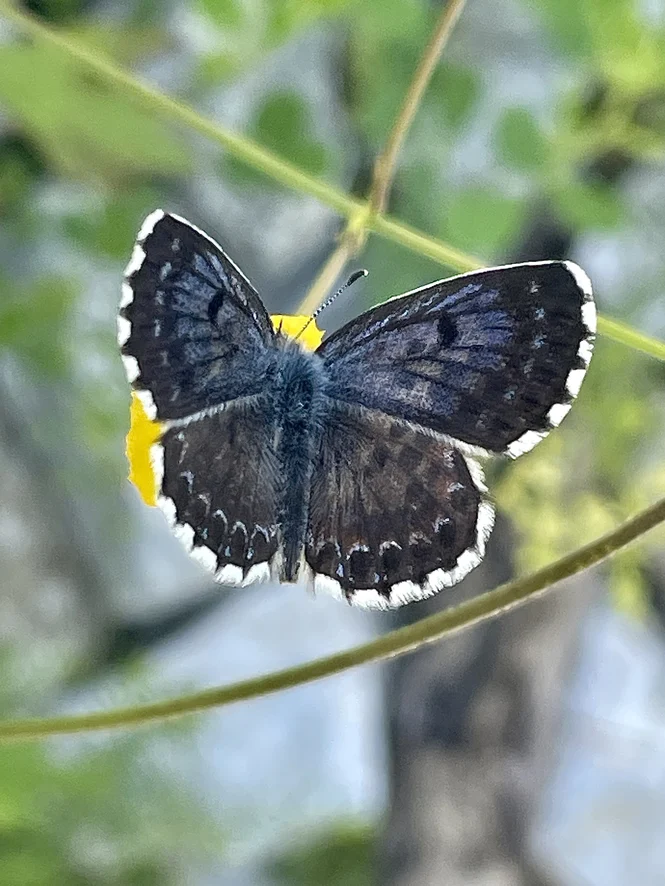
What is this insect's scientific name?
Scolitantides orion
